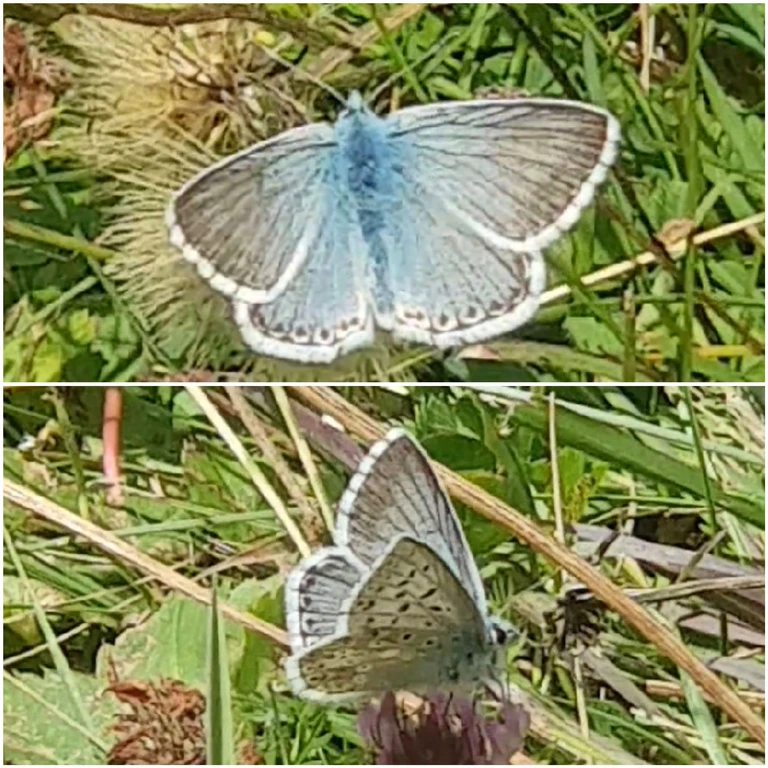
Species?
Lysandra coridon
